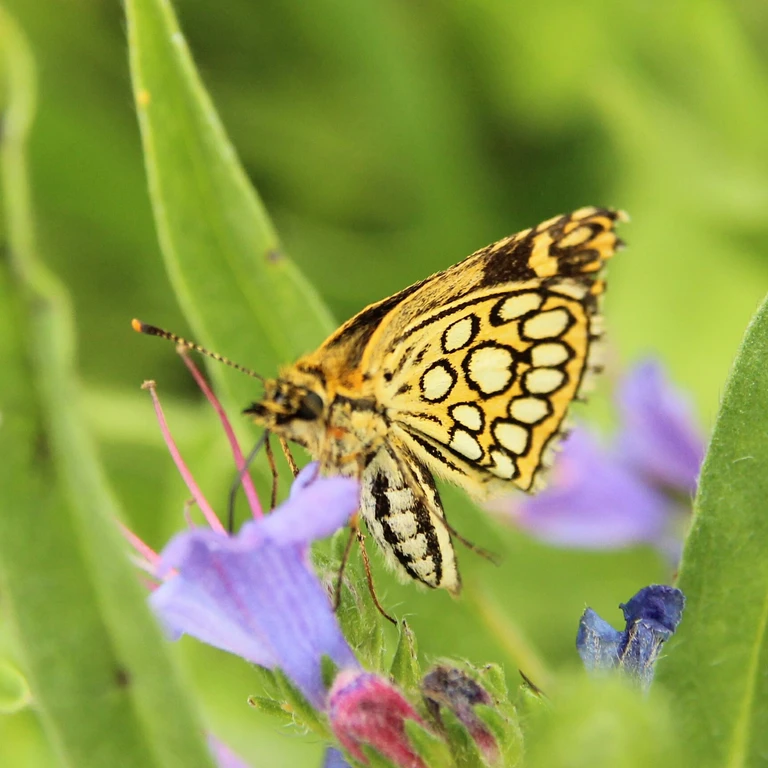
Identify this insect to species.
Heteropterus morpheus
